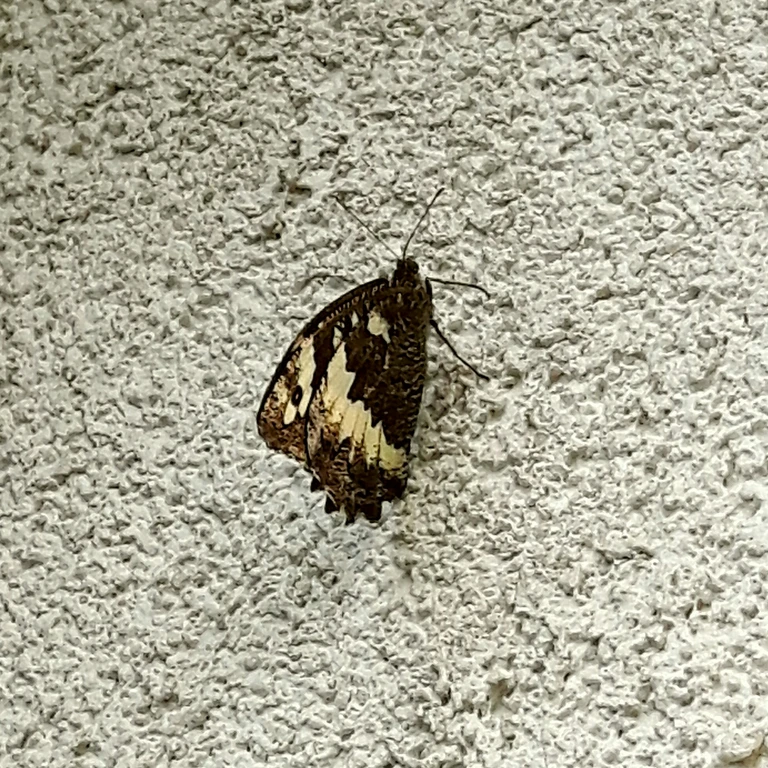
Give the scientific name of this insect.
Brintesia circe
